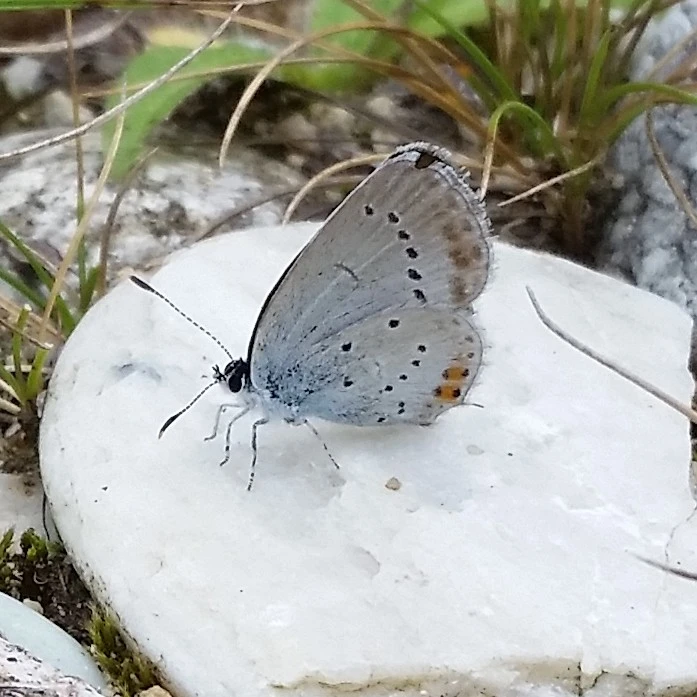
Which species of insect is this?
Cupido argiades (also Elkalyce argiades)
